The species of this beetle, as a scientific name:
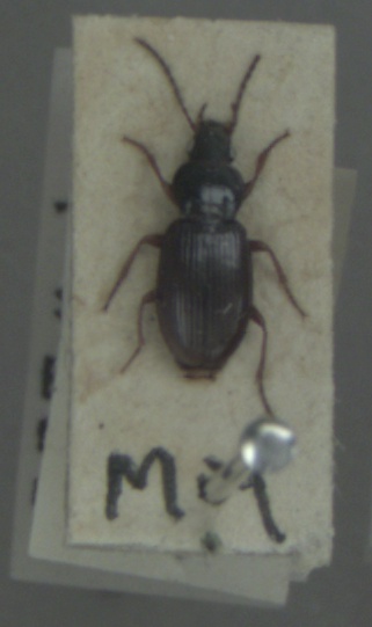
Pterostichus strenuus
